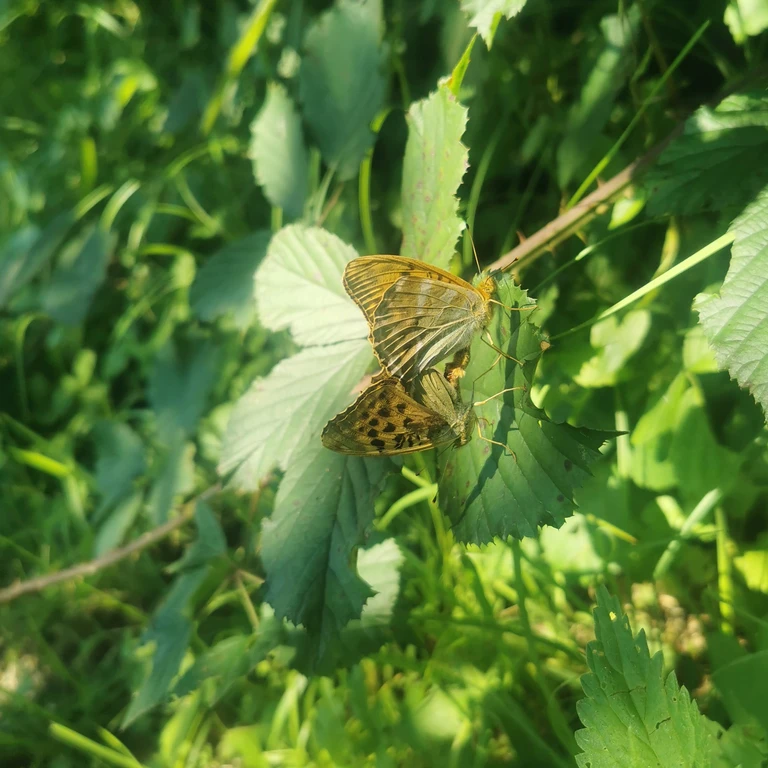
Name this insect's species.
Argynnis paphia
